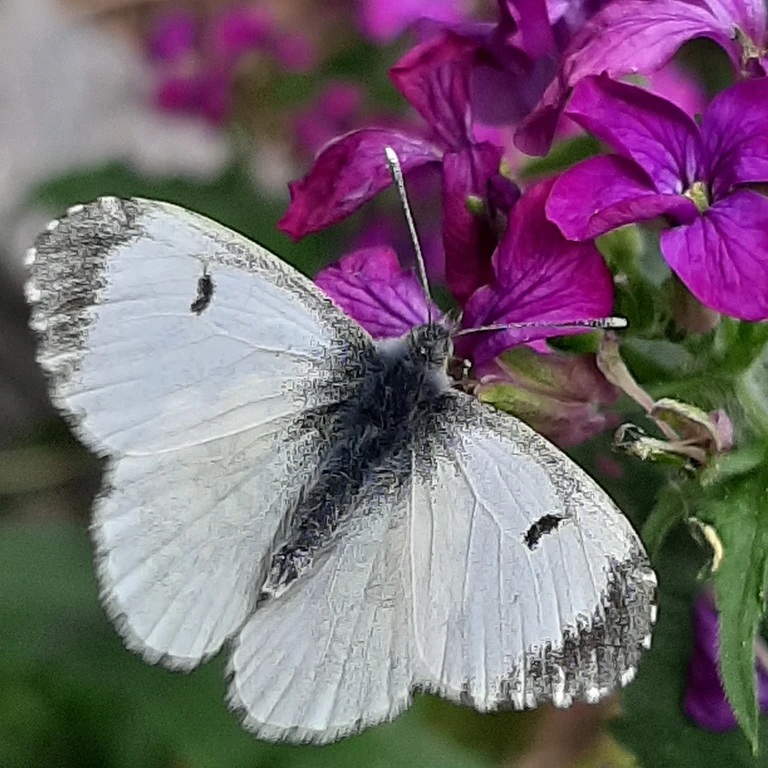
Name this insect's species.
Anthocharis cardamines
